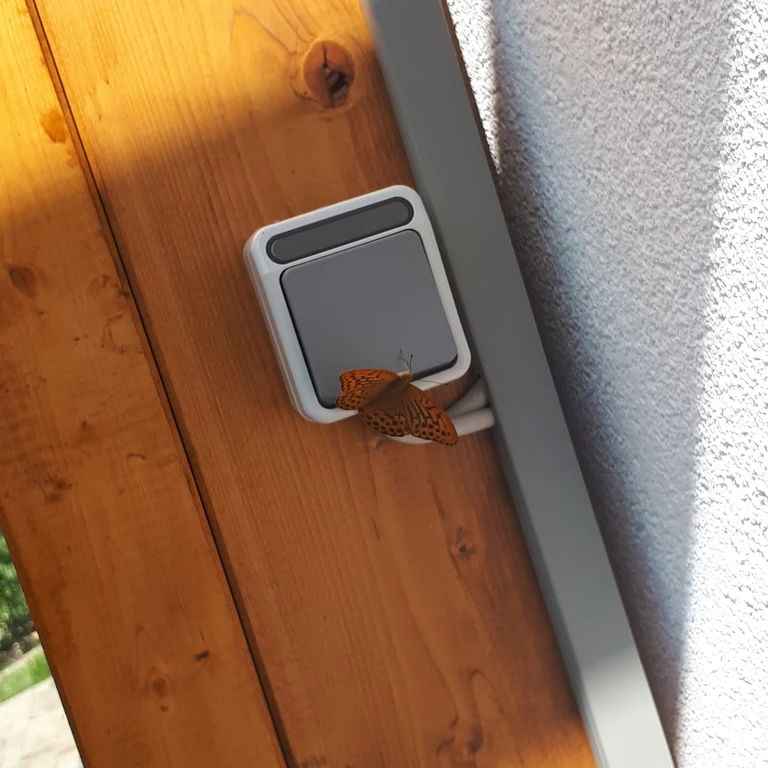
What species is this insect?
Argynnis paphia
